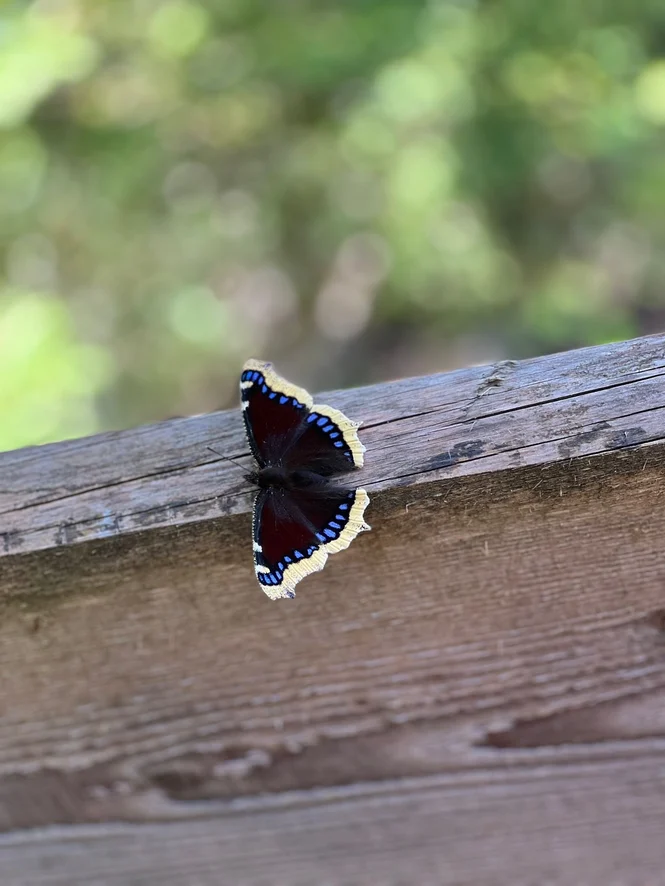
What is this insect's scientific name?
Nymphalis antiopa
